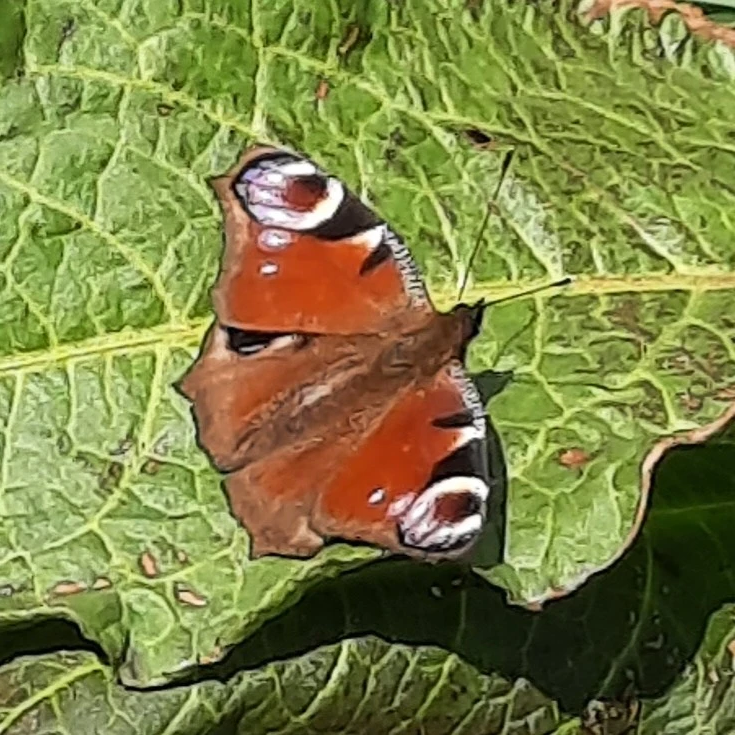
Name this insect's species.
Aglais io
